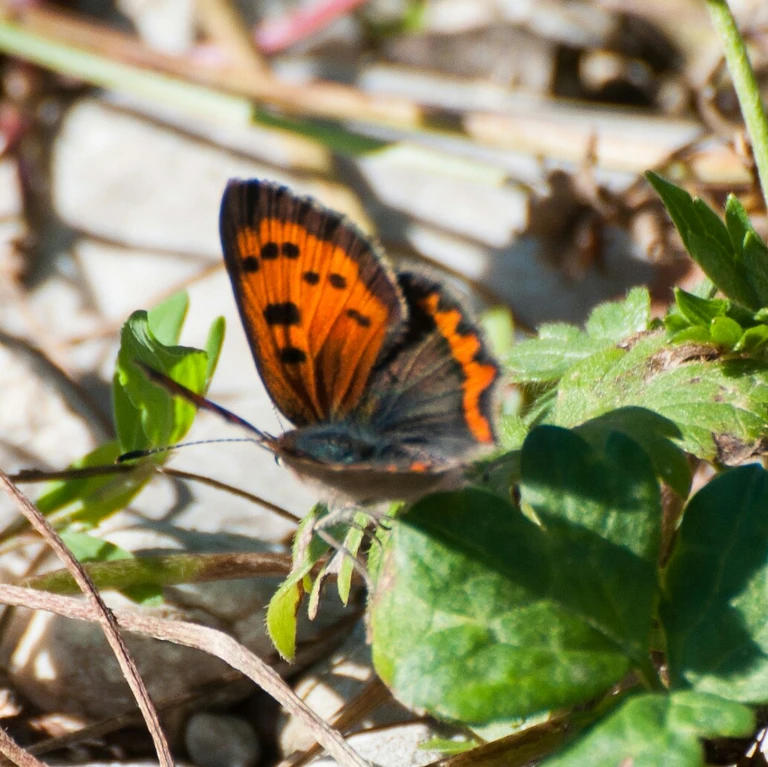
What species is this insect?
Lycaena phlaeas
